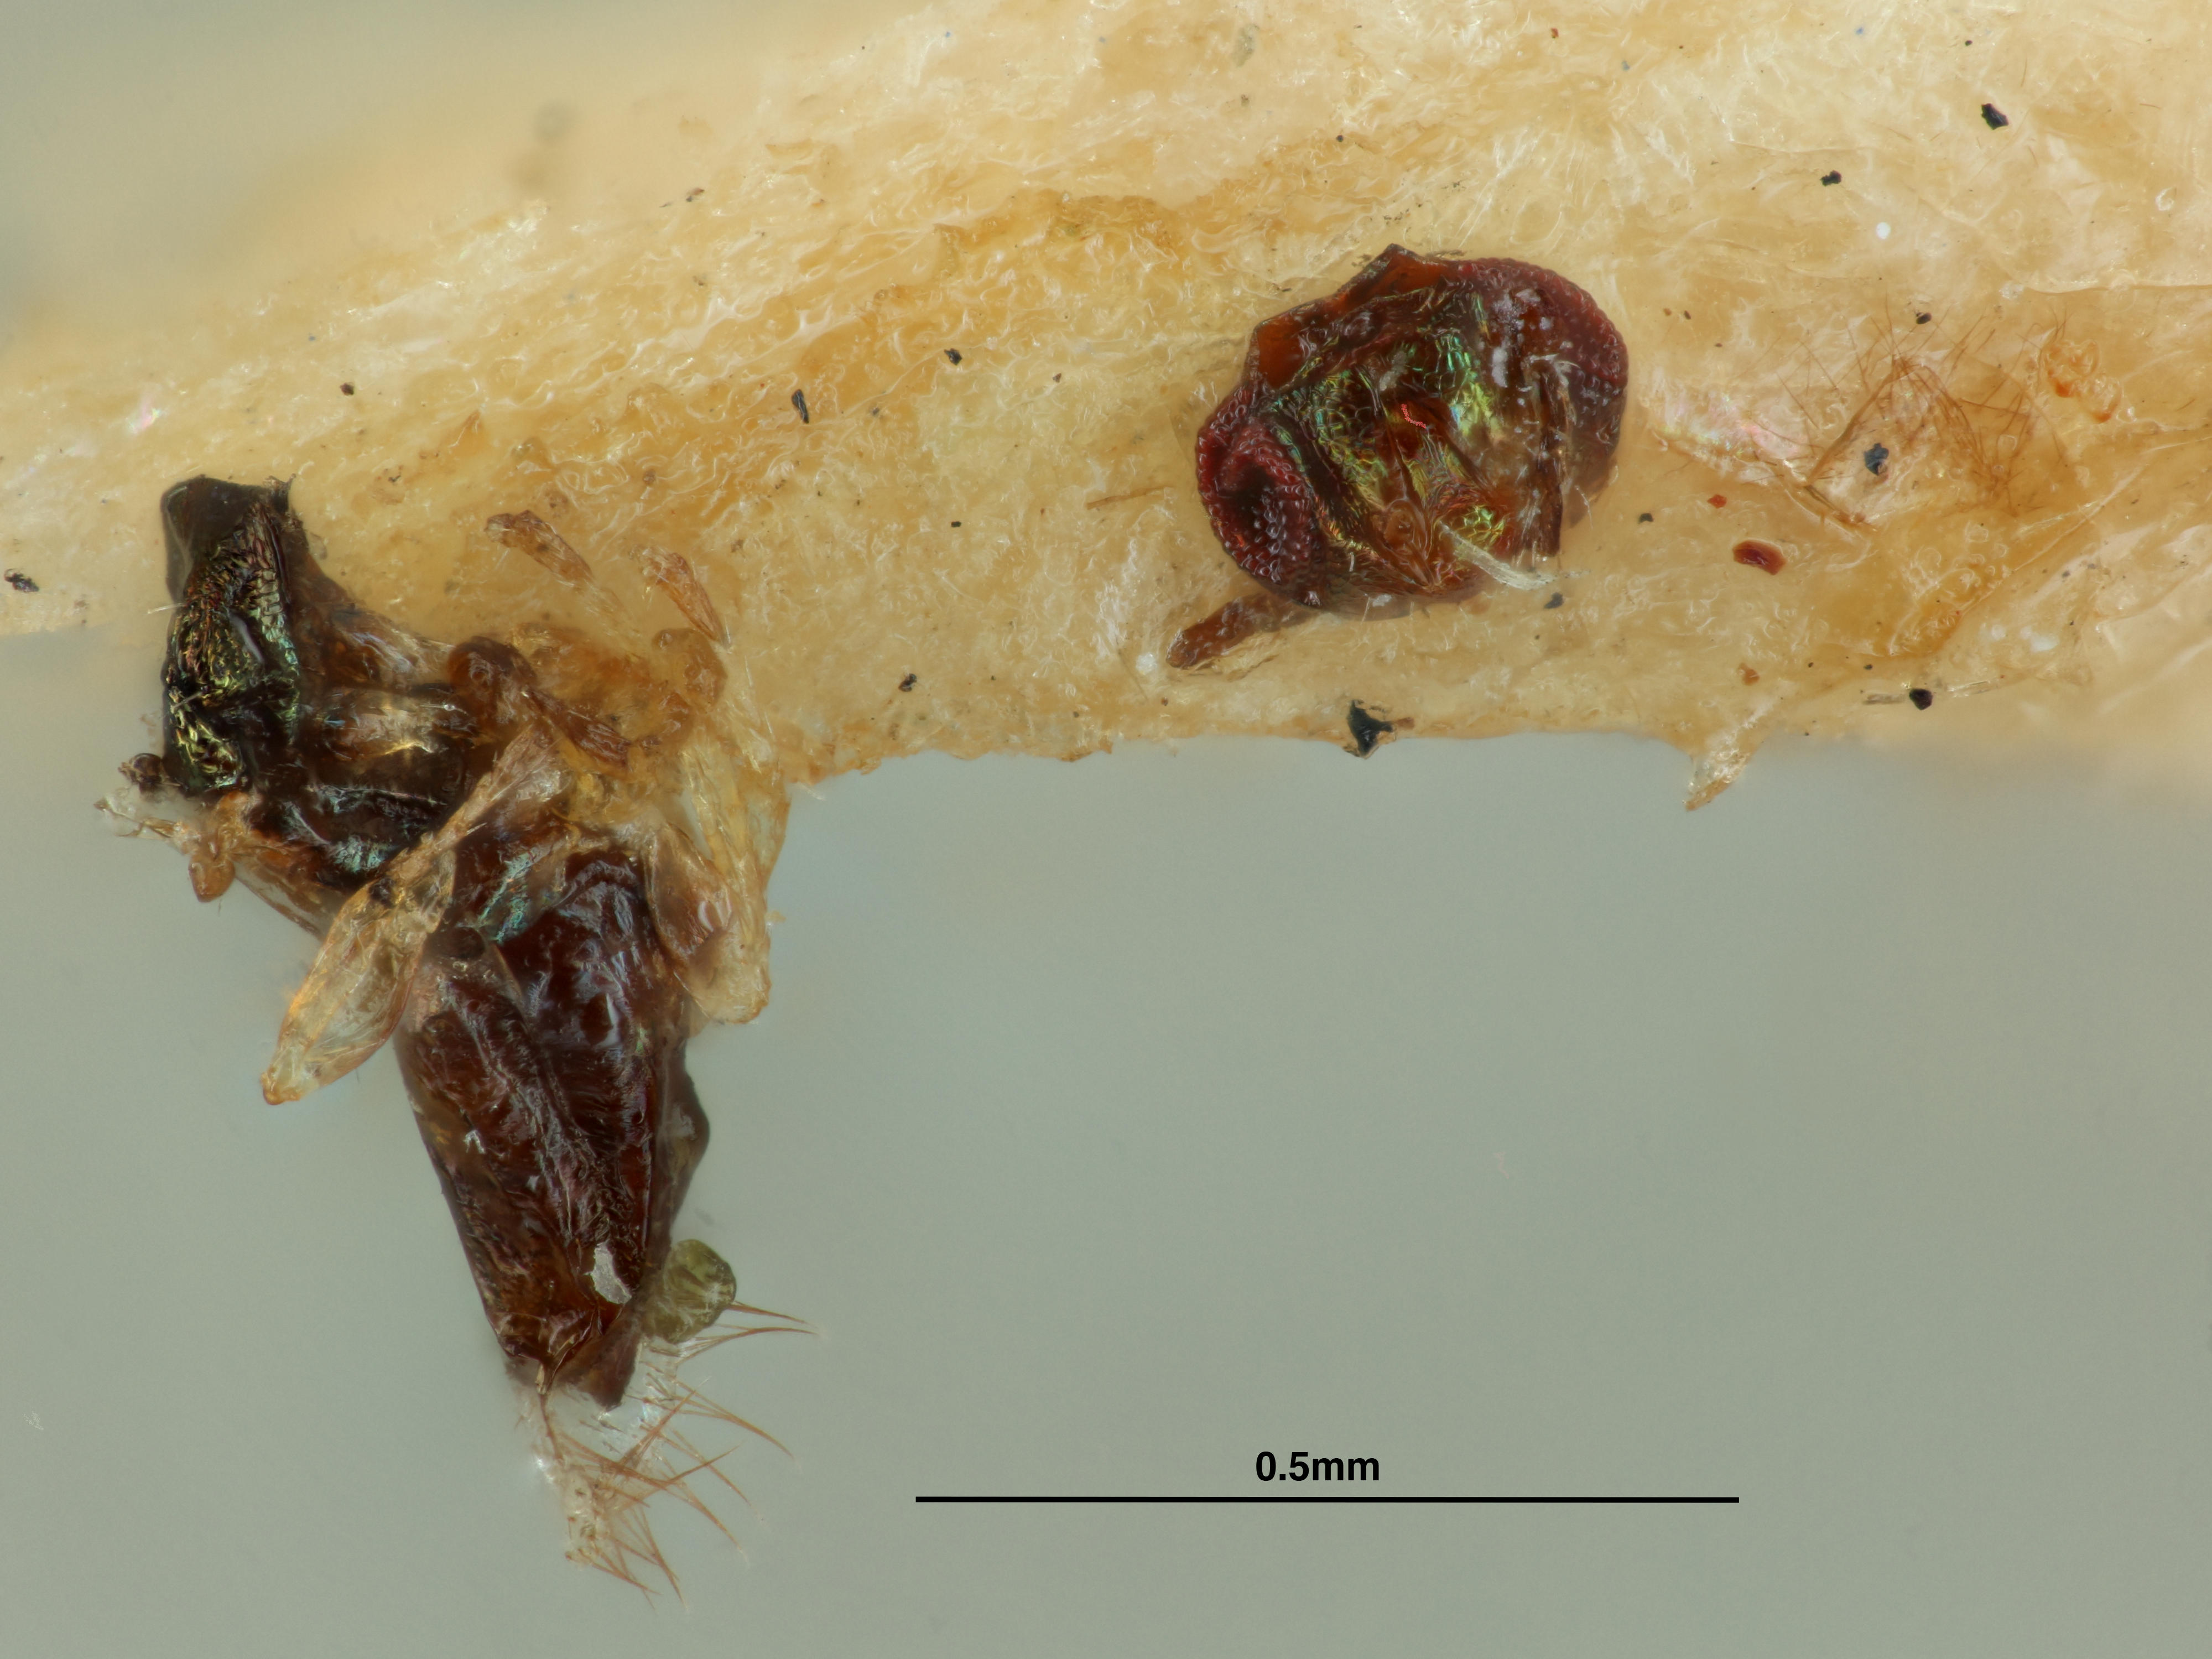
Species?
Gyrolasia metallica
